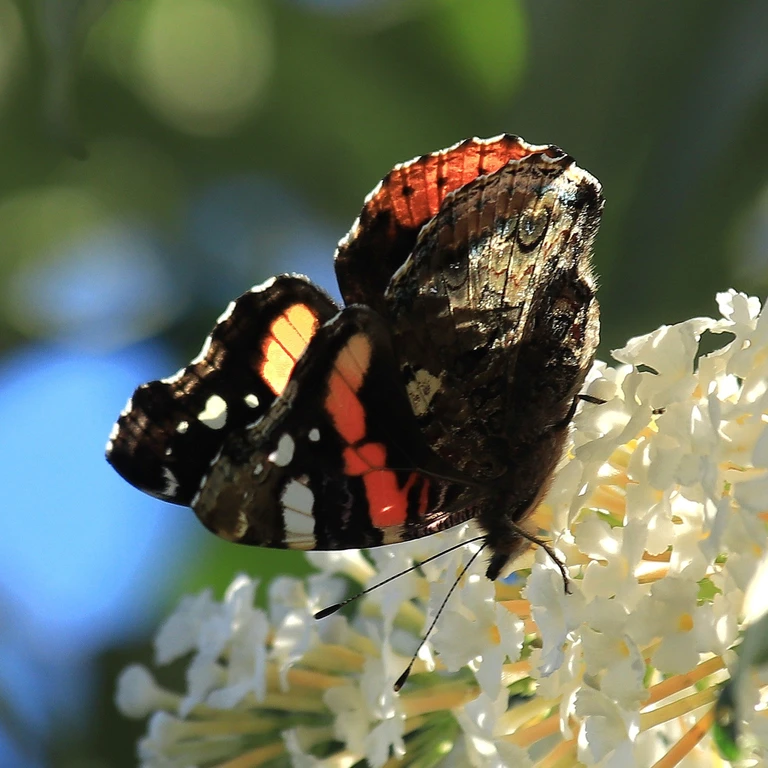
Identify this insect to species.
Vanessa atalanta
